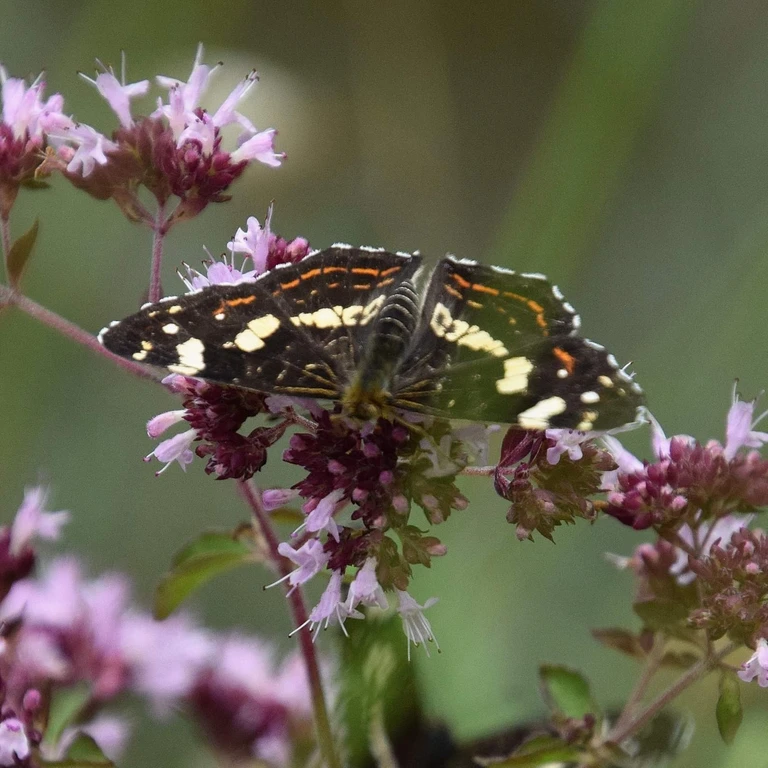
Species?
Araschnia levana
